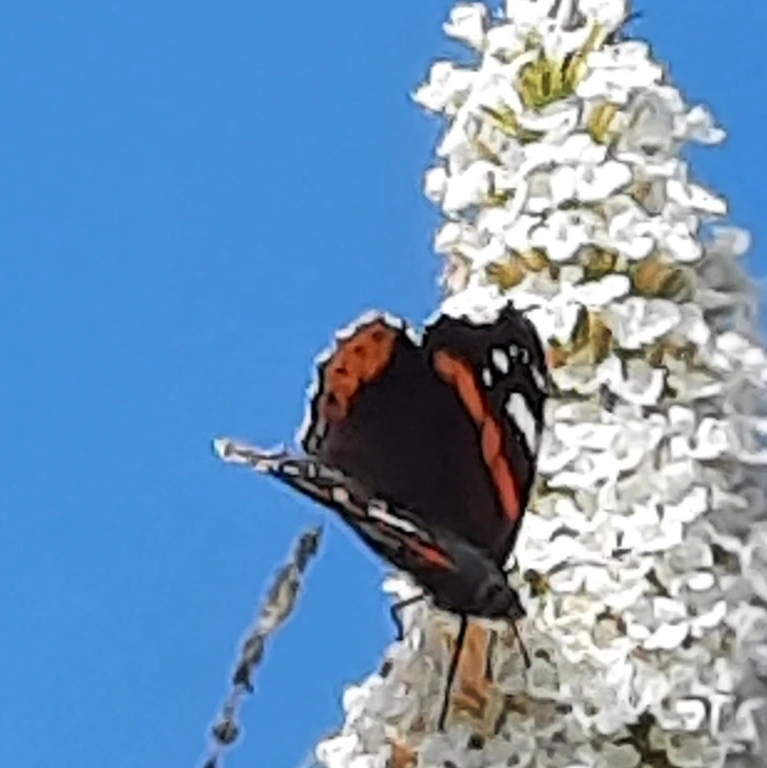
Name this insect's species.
Vanessa atalanta
